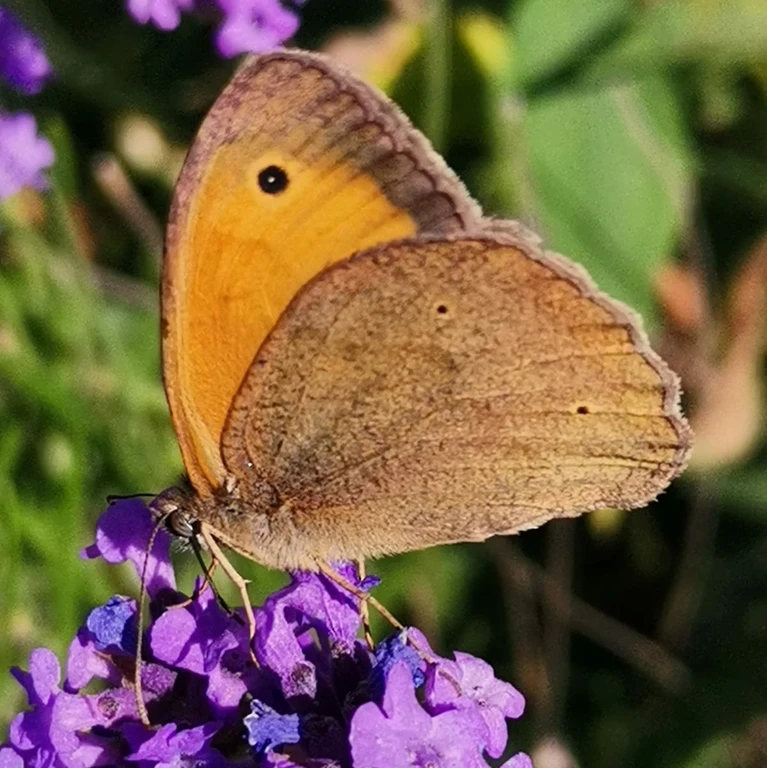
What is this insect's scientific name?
Maniola jurtina
